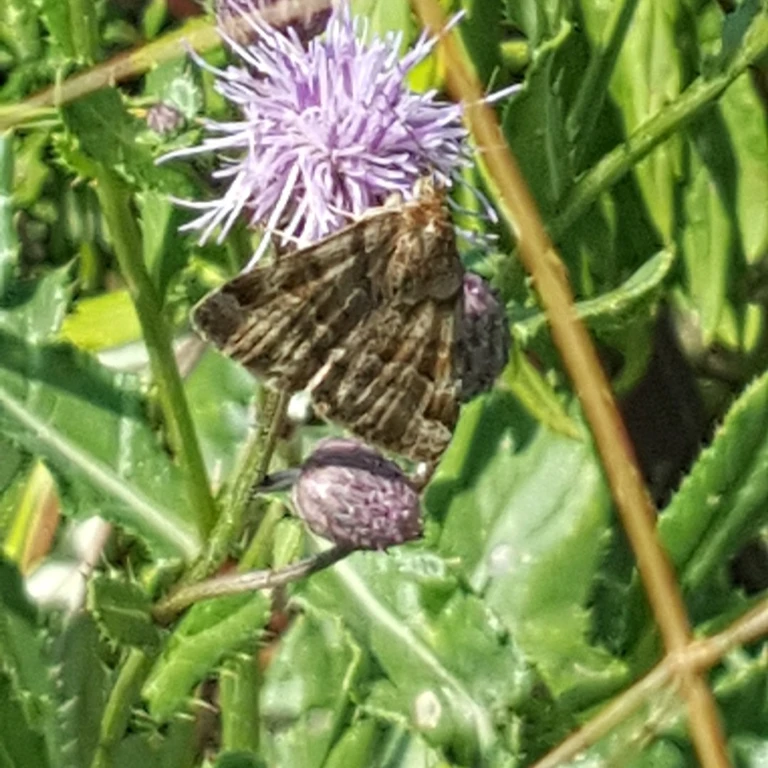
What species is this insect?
Euclidia glyphica
